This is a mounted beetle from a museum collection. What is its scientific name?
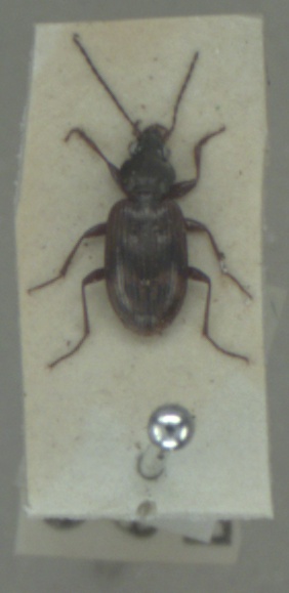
Bembidion dentellum
